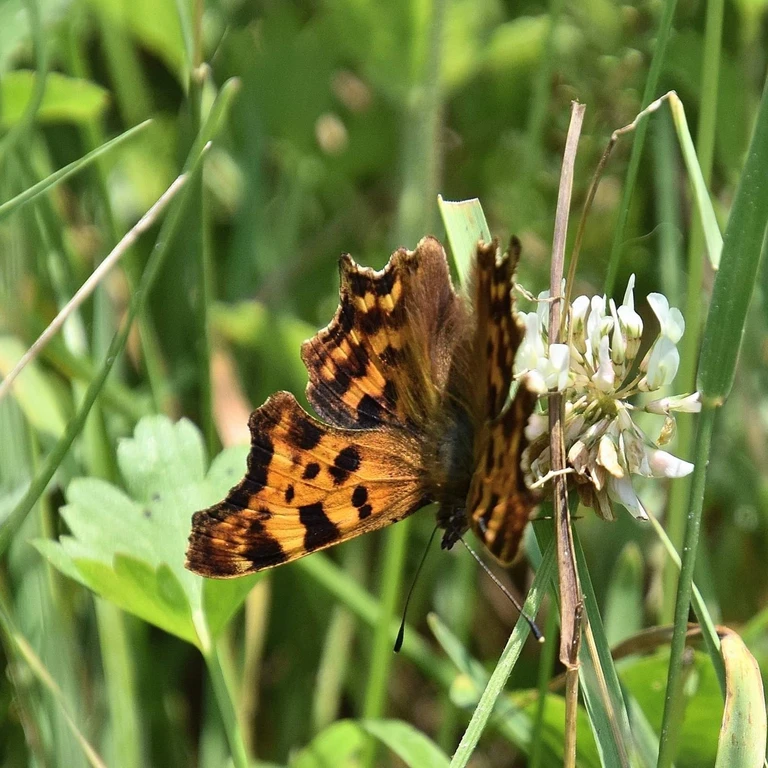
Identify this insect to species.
Polygonia c-album
